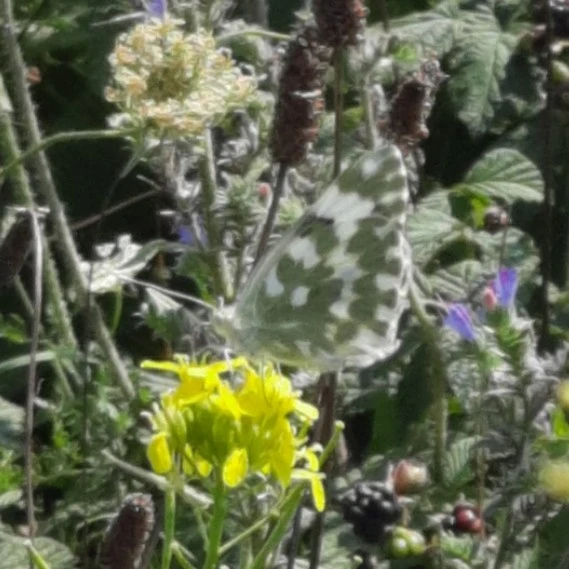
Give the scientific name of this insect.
Pontia edusa
